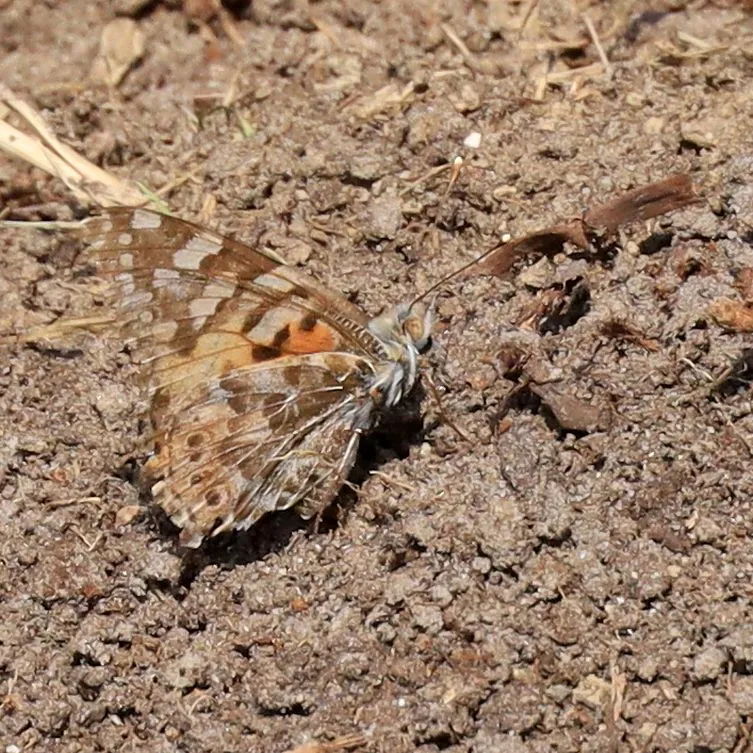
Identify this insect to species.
Vanessa cardui
